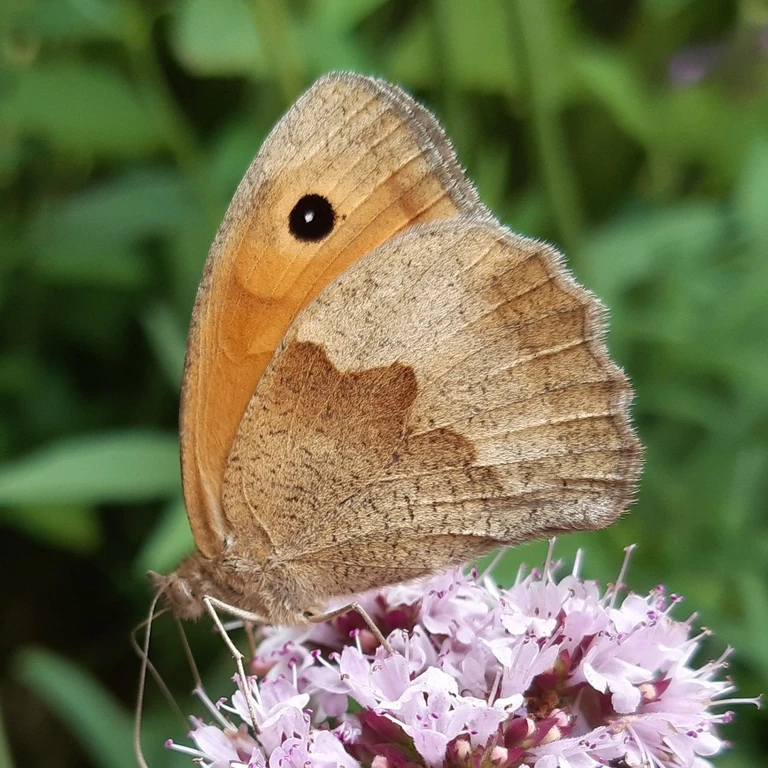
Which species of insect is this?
Maniola jurtina
